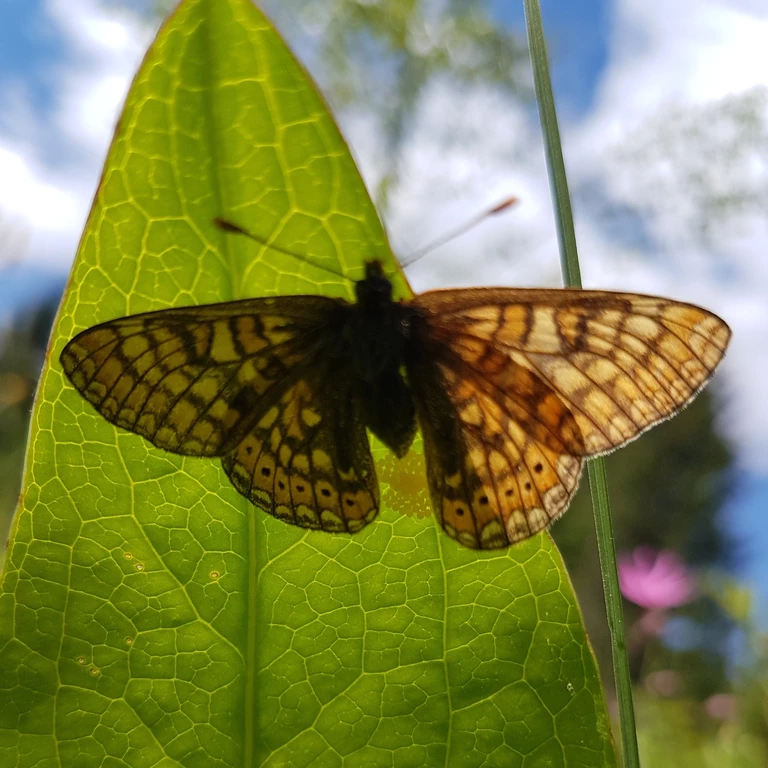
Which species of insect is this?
Euphydryas aurinia
